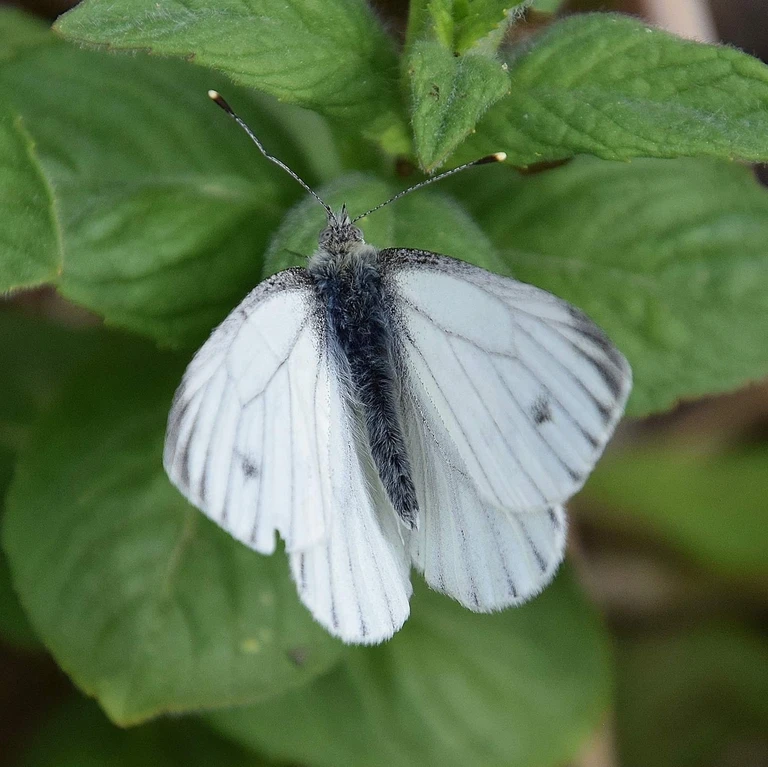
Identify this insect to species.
Pieris napi
